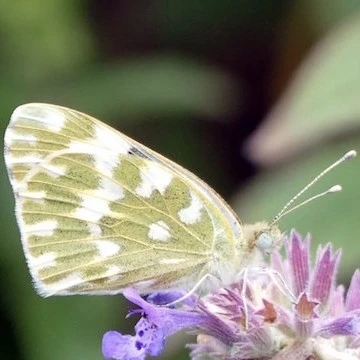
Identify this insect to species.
Pontia edusa
